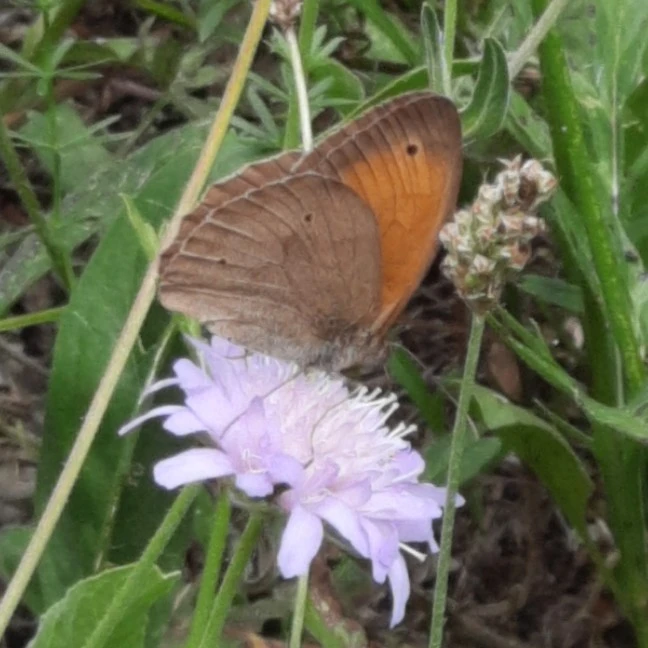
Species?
Maniola jurtina
